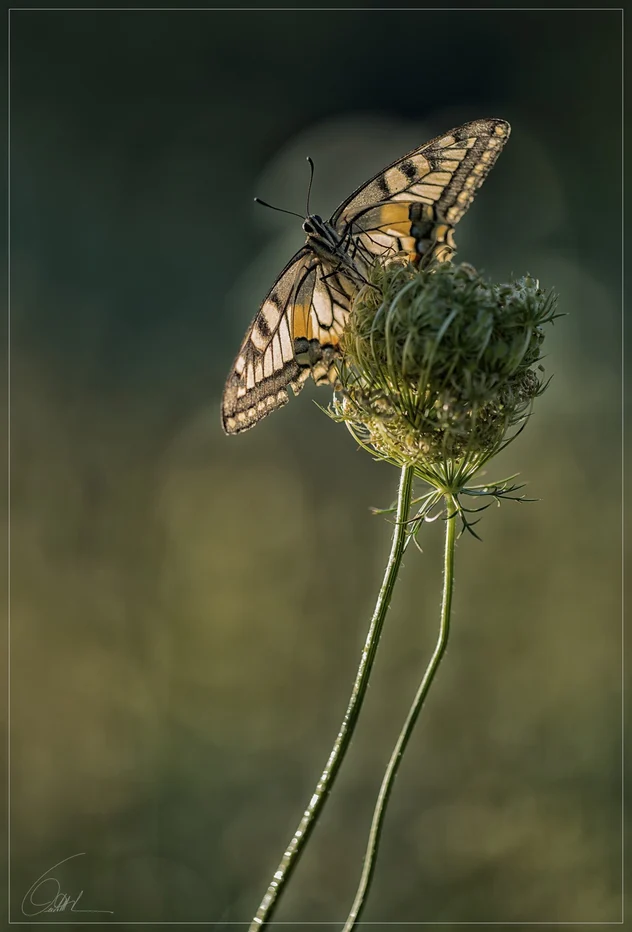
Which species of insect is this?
Papilio machaon
